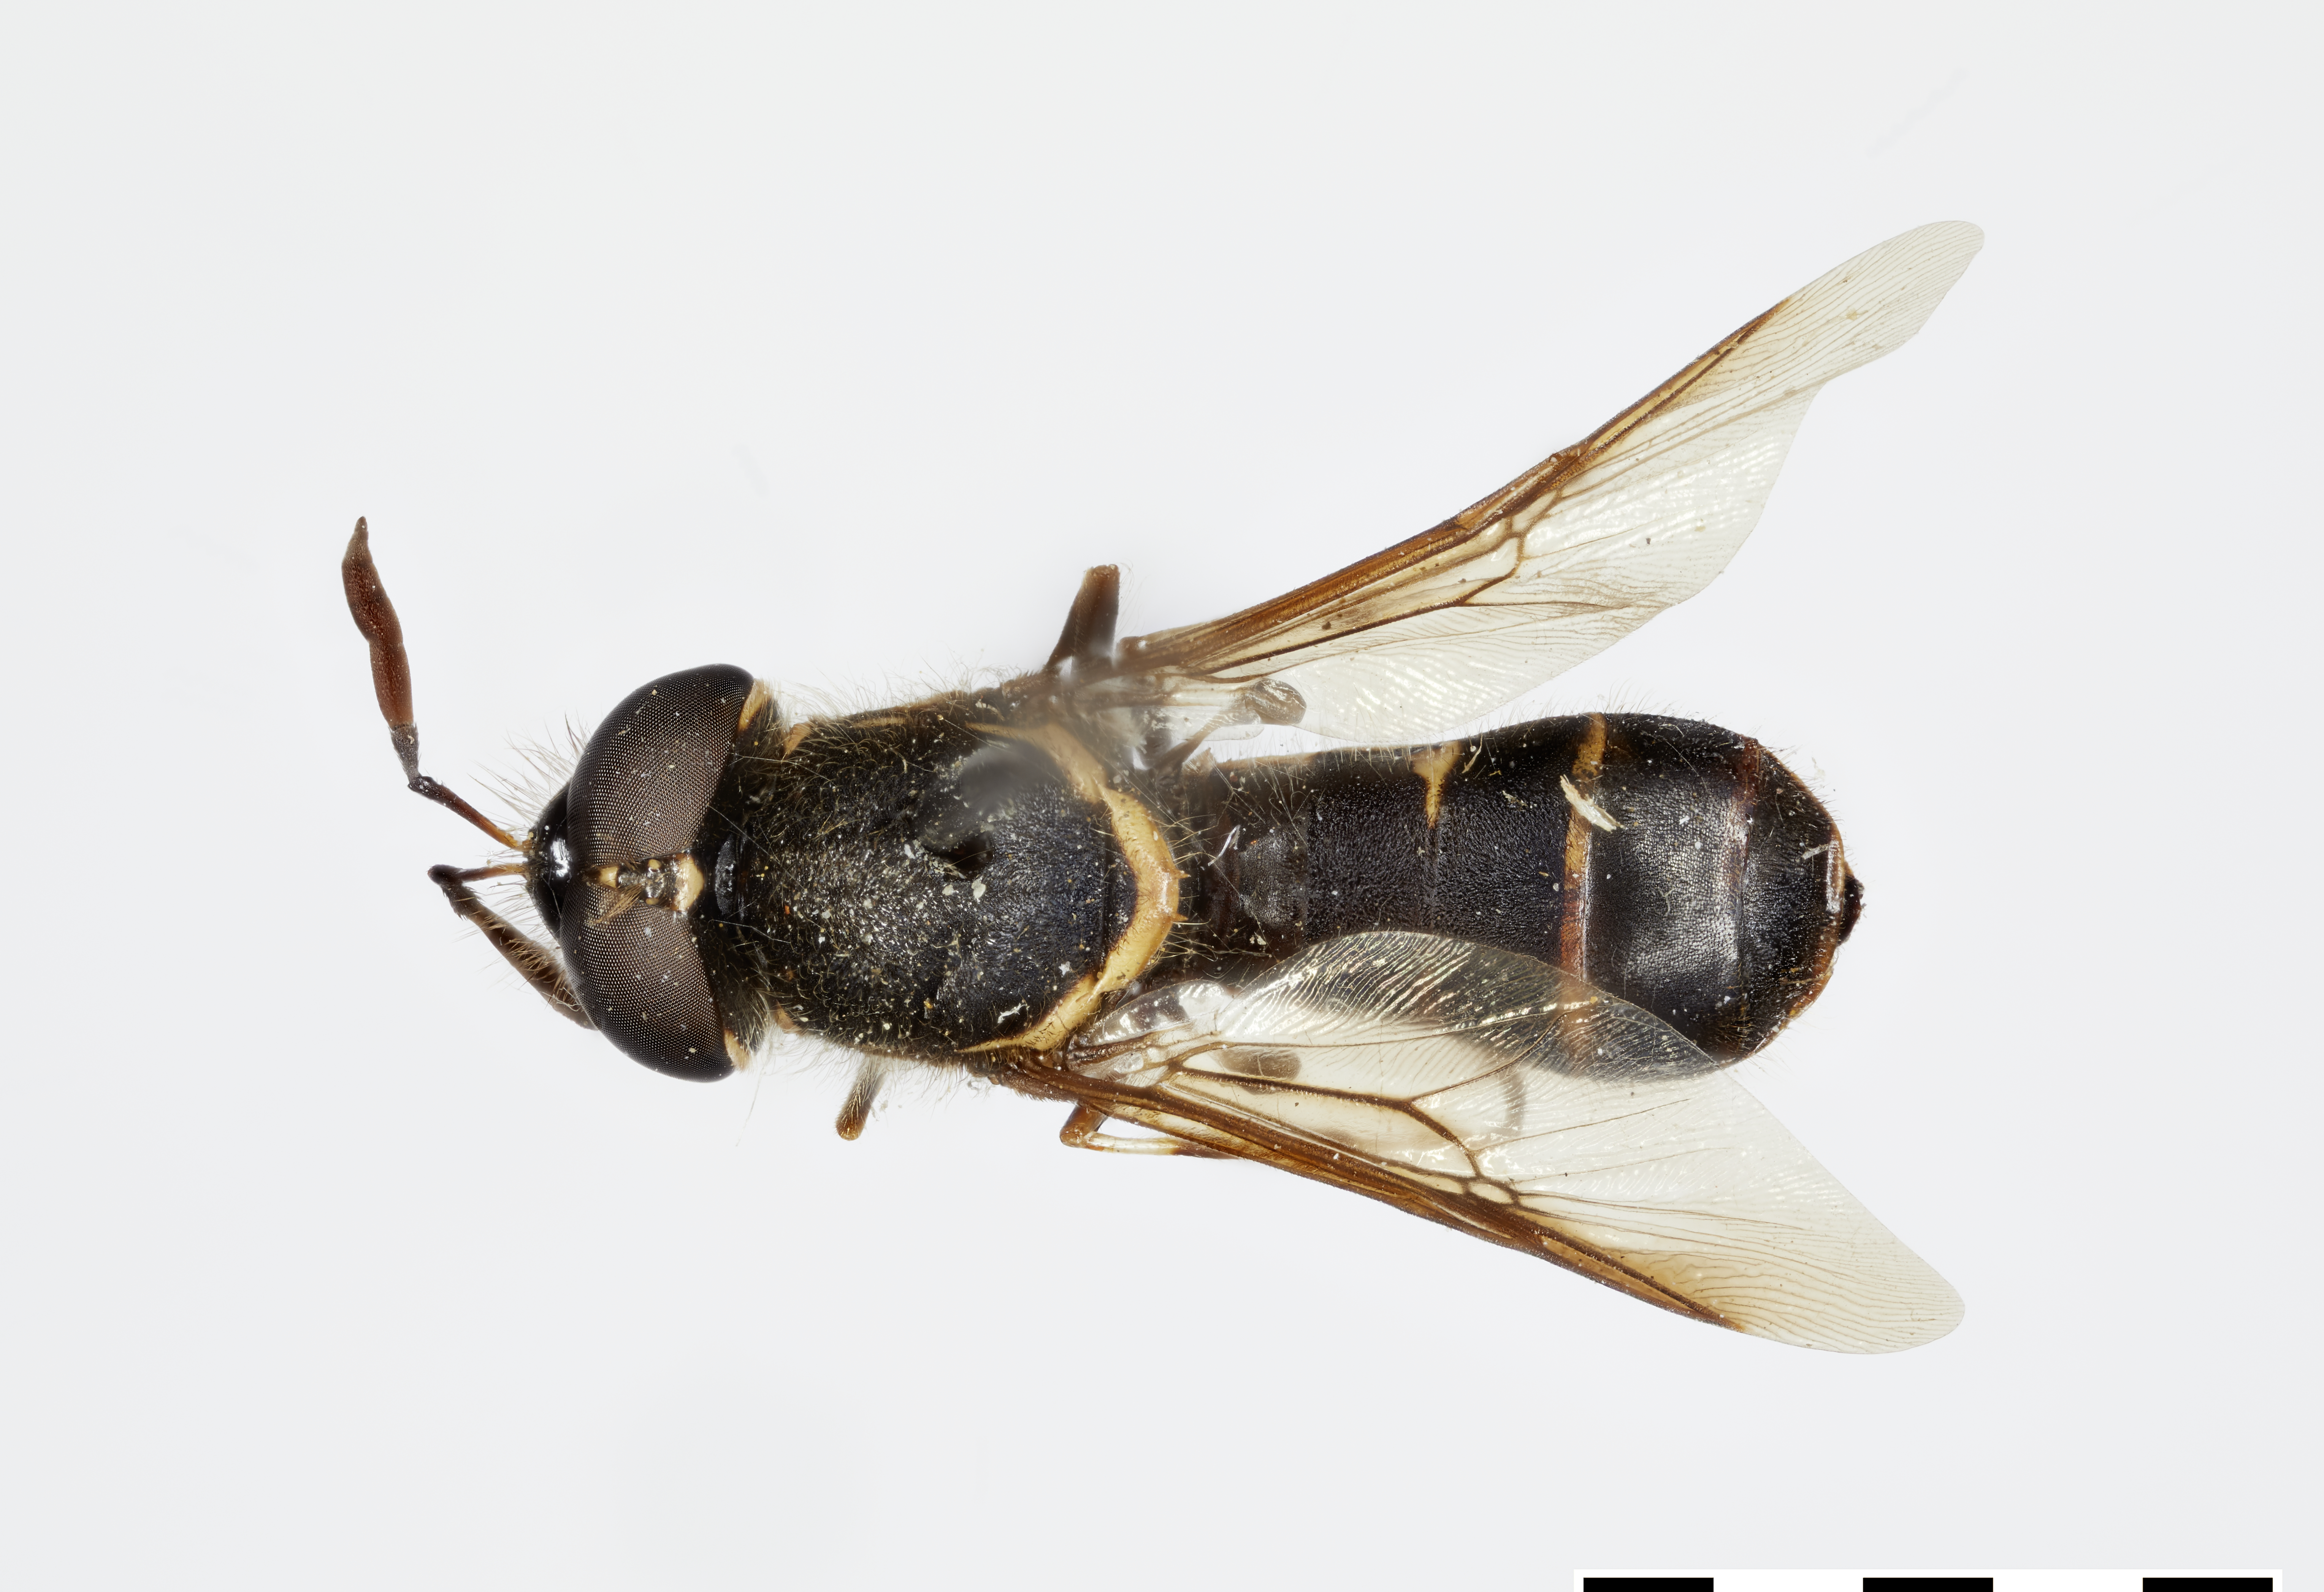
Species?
Hoplitimyia clavata
